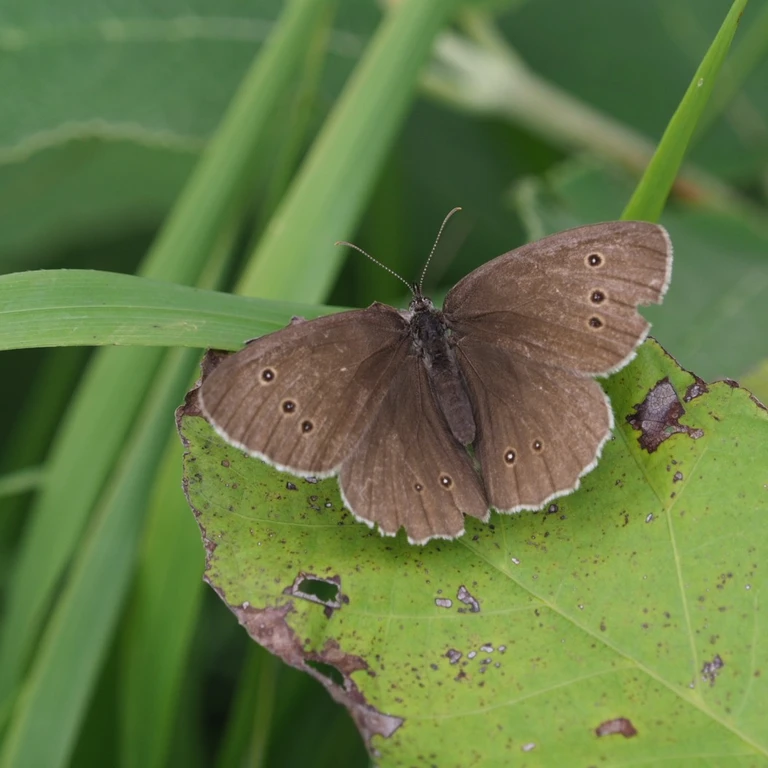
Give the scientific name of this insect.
Aphantopus hyperantus
